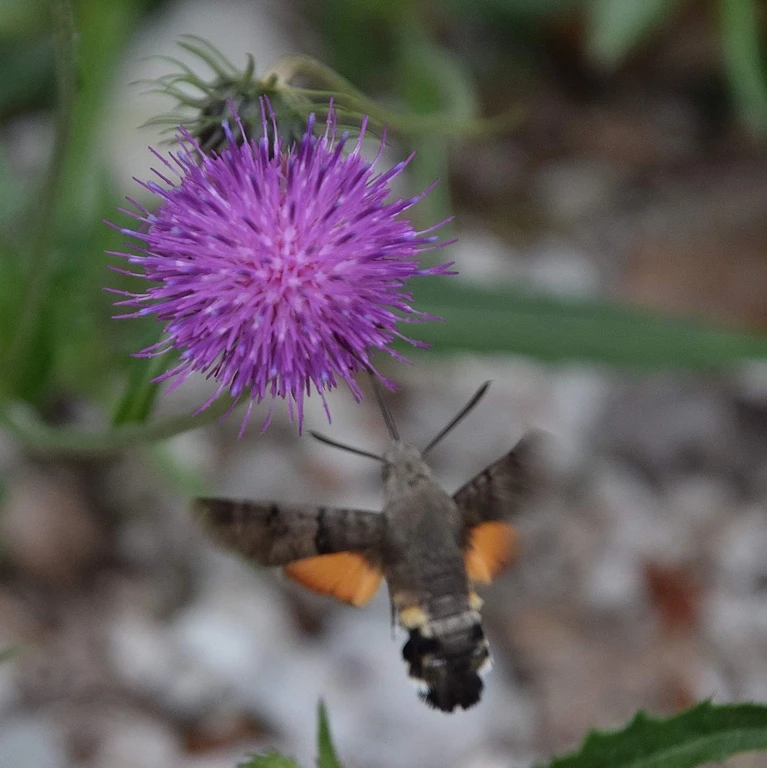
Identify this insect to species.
Macroglossum stellatarum
